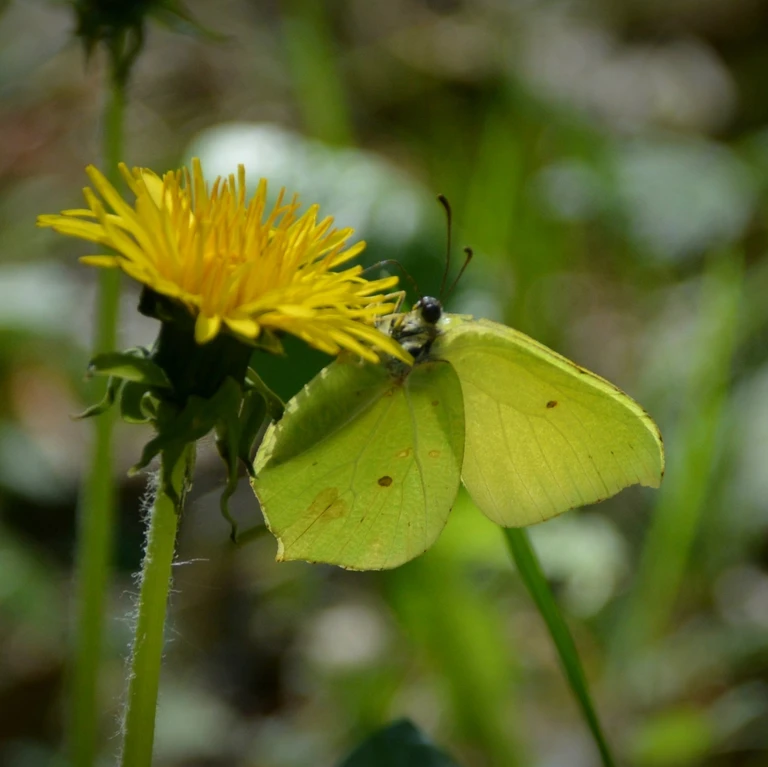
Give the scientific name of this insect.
Gonepteryx rhamni
